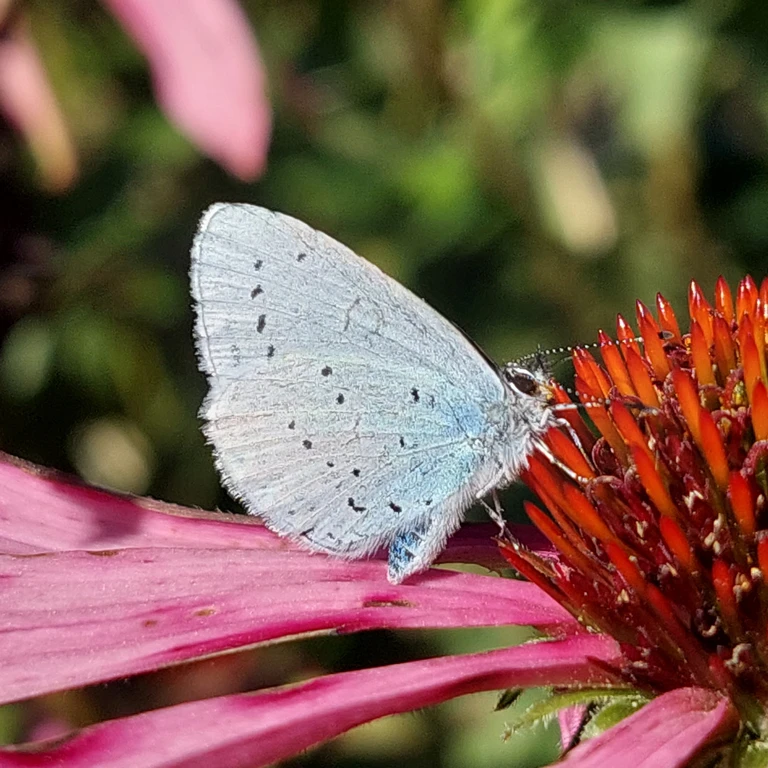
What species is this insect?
Celastrina argiolus
